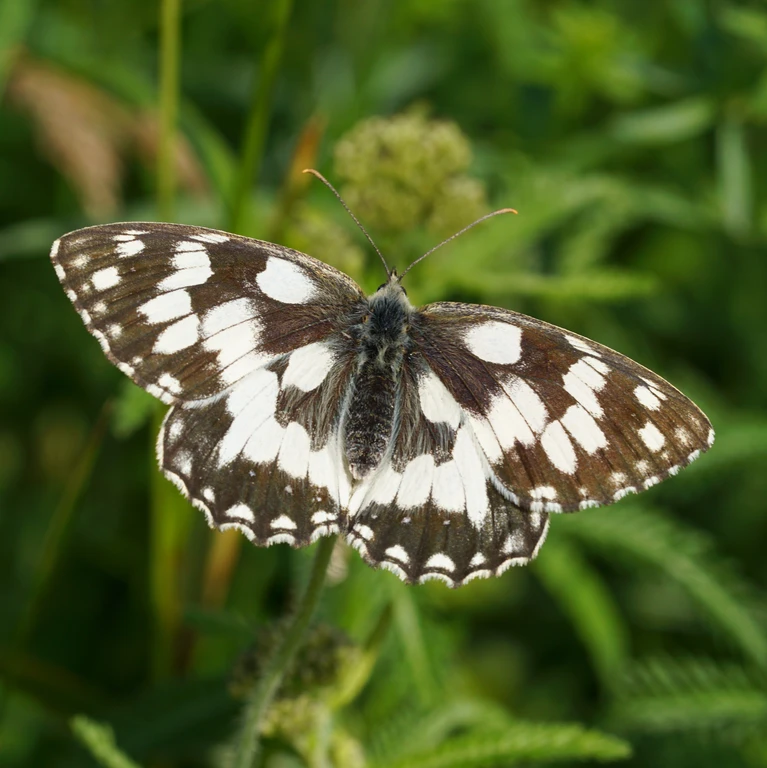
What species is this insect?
Melanargia galathea
